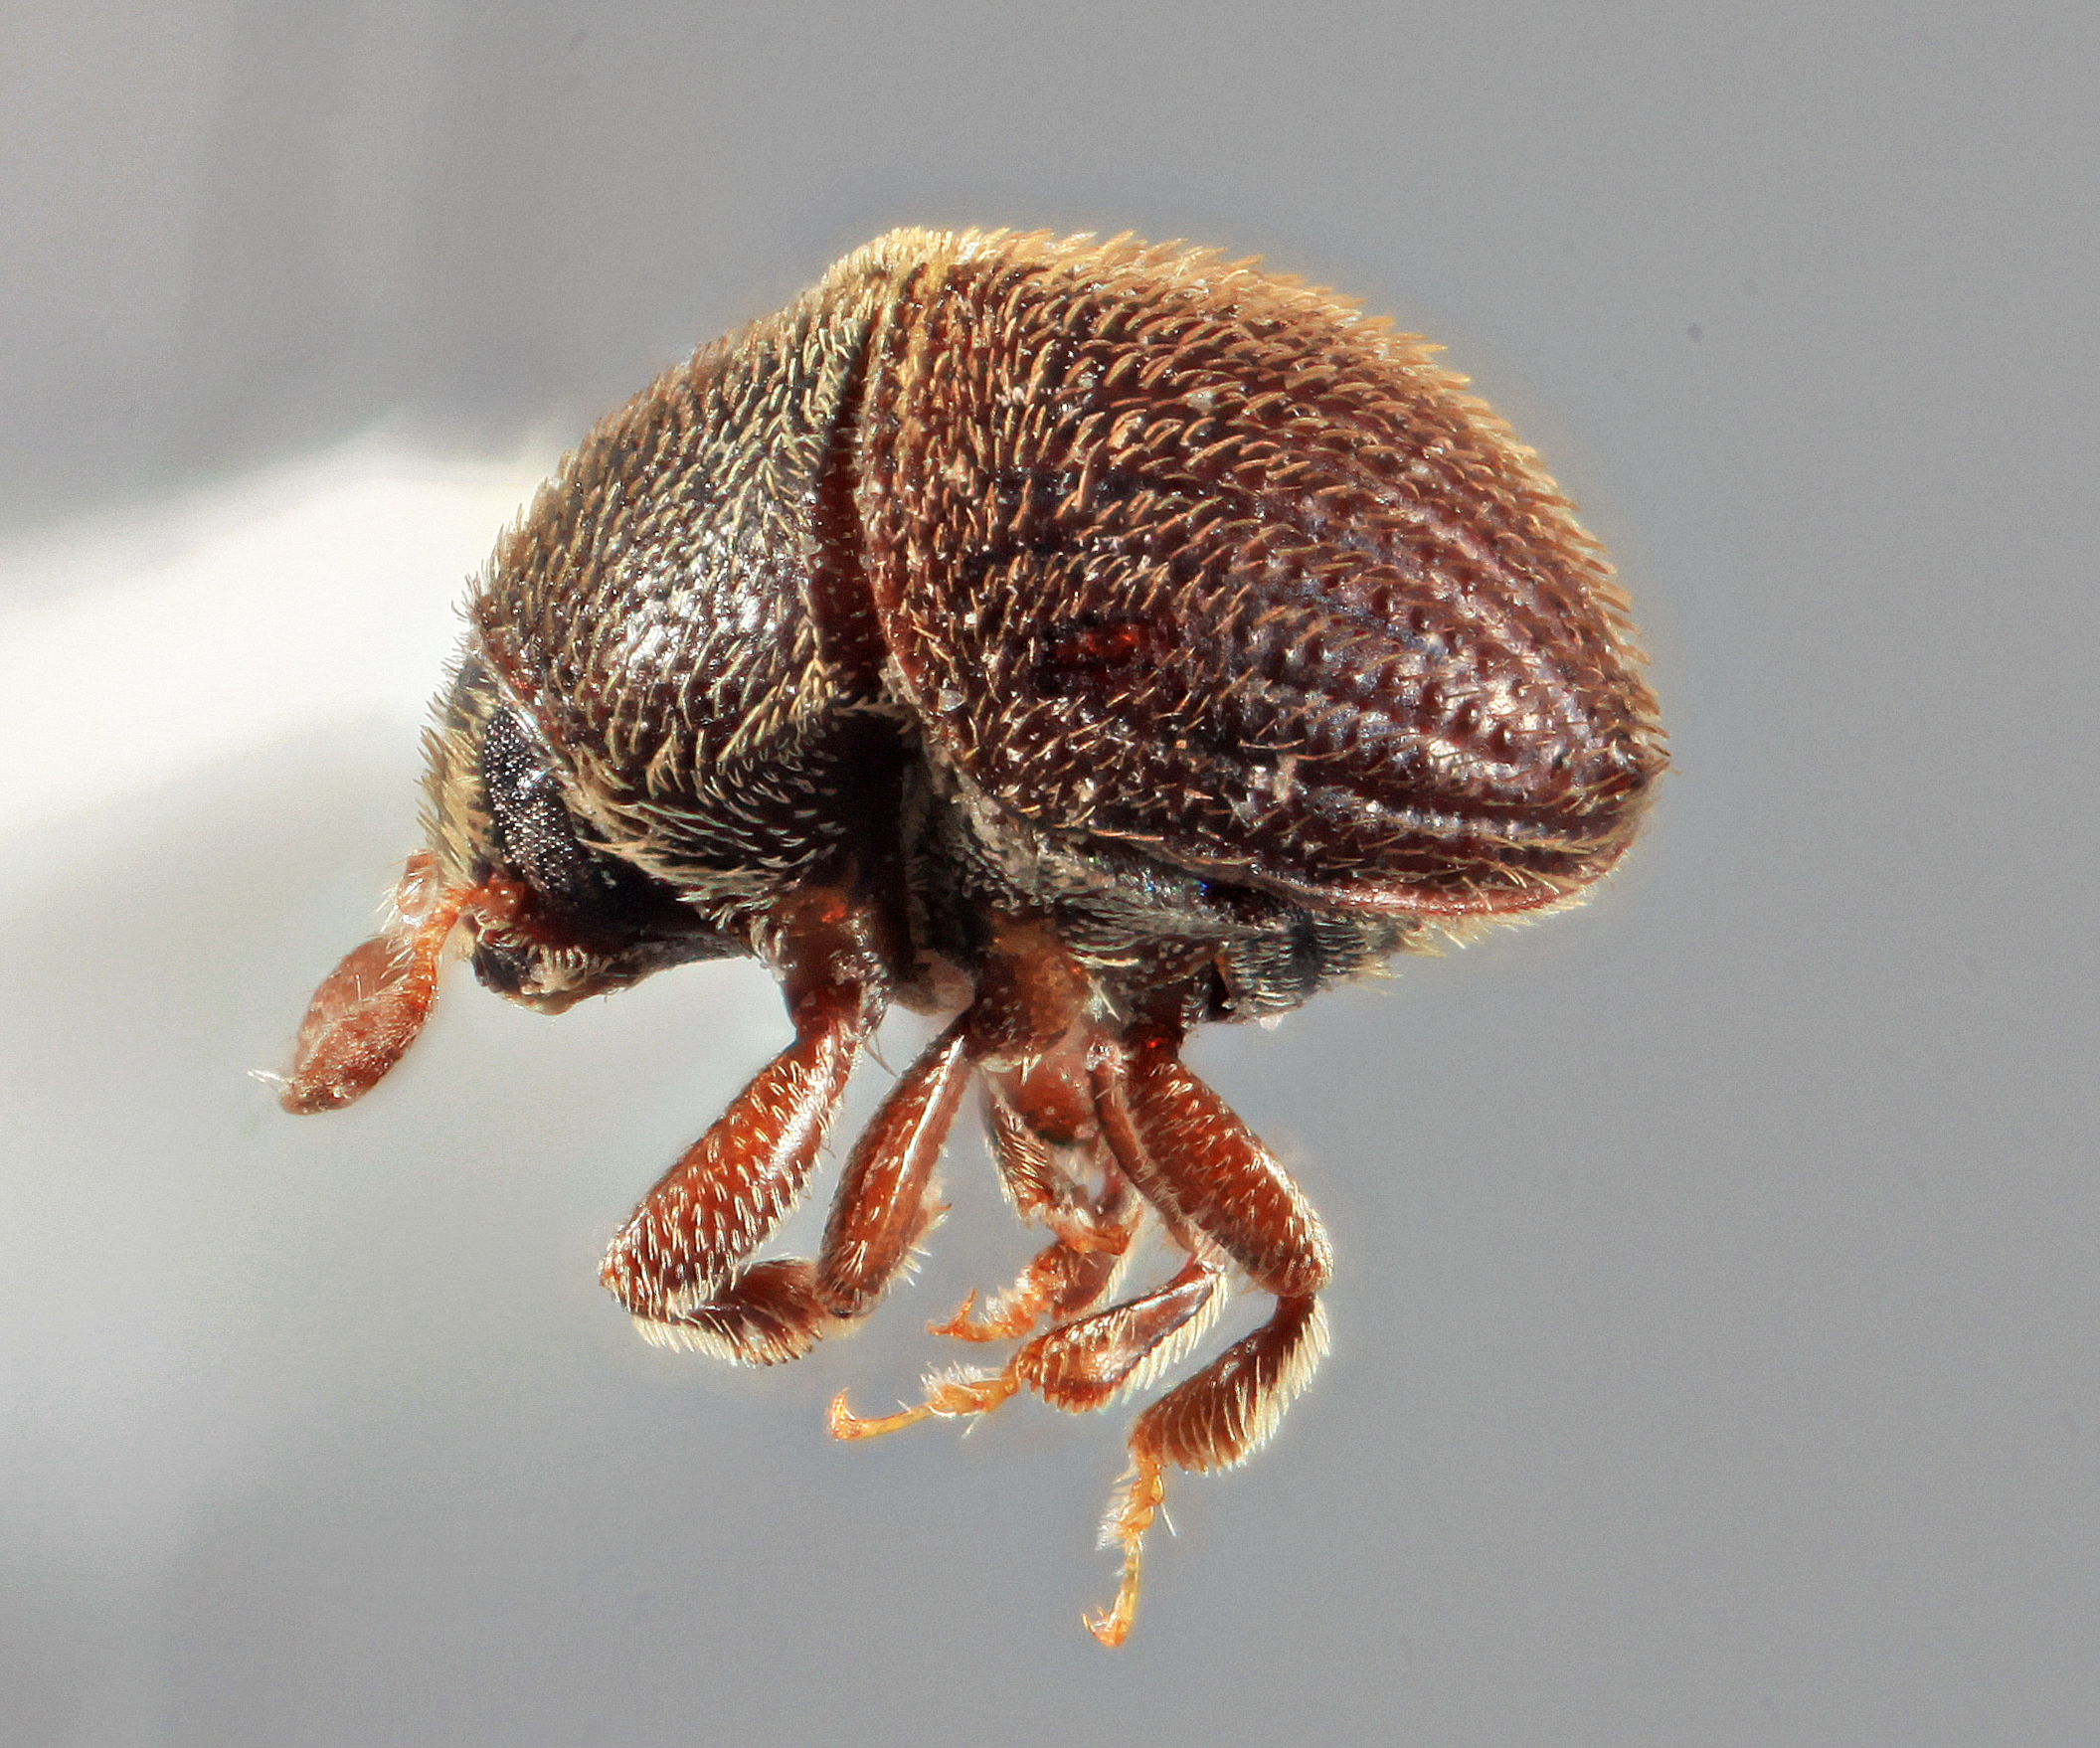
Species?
Acacicis zeylanicus
